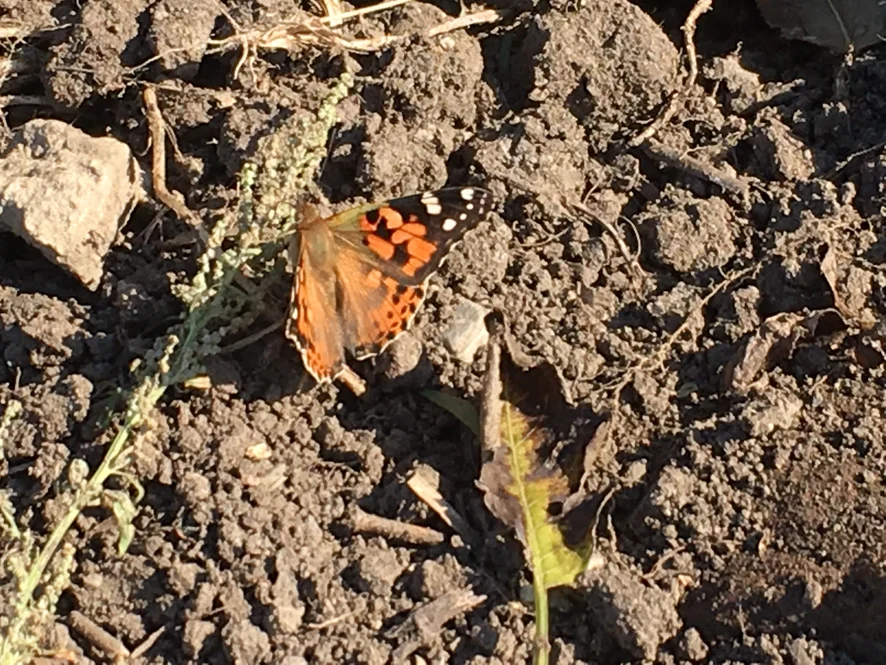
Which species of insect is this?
Vanessa cardui
